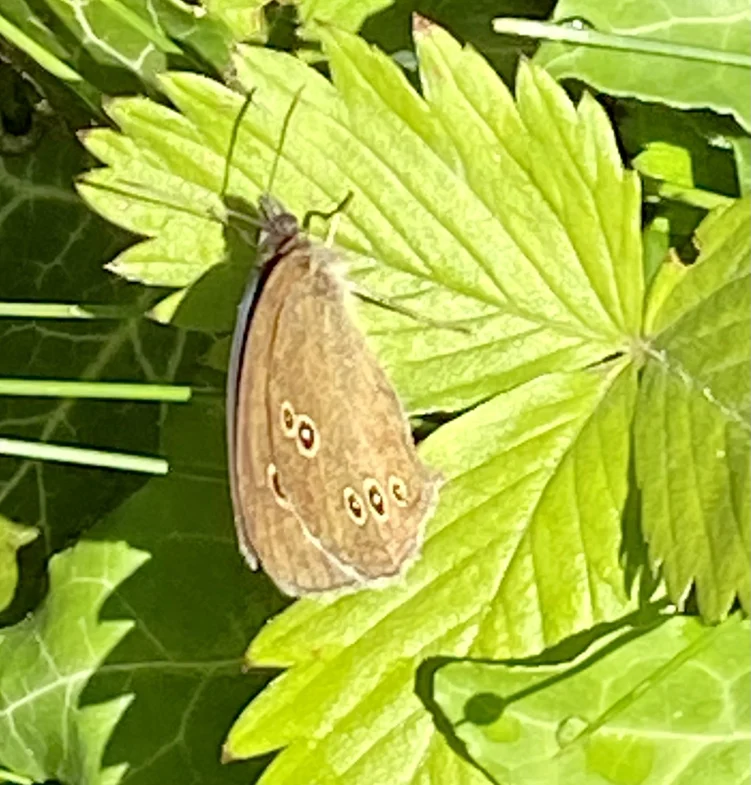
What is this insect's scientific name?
Aphantopus hyperantus
